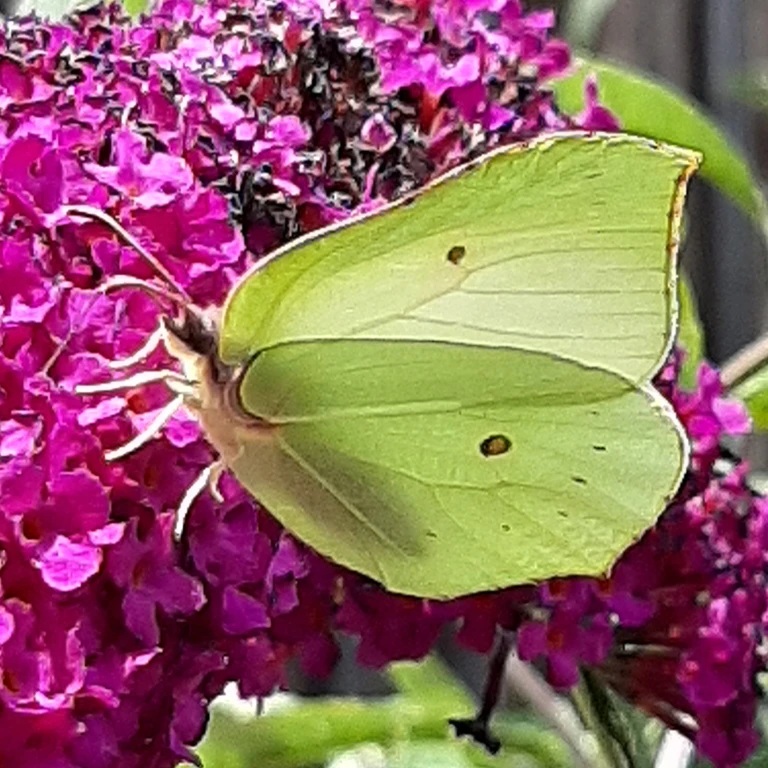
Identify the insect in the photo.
Gonepteryx rhamni
